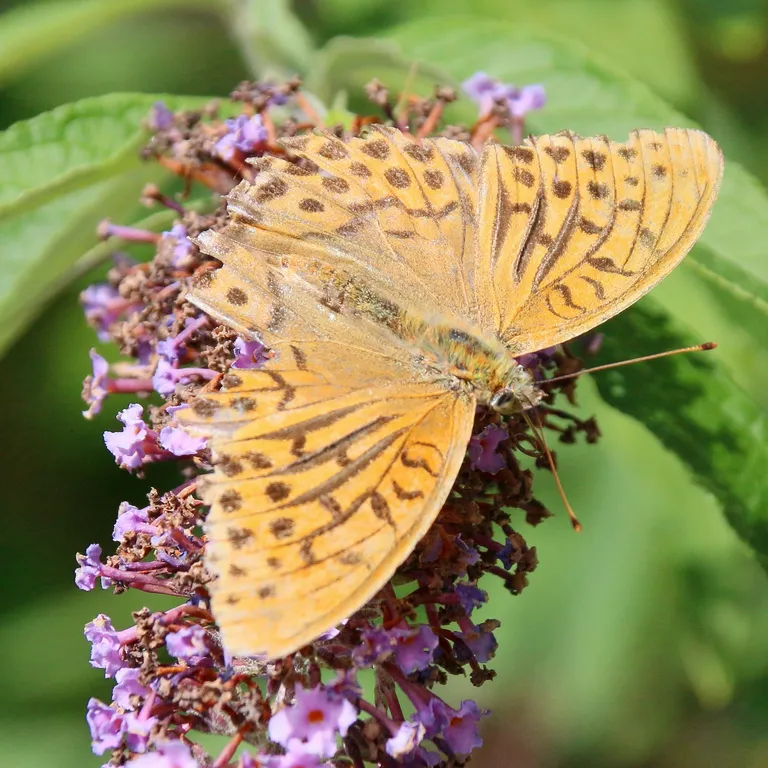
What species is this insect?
Argynnis paphia
